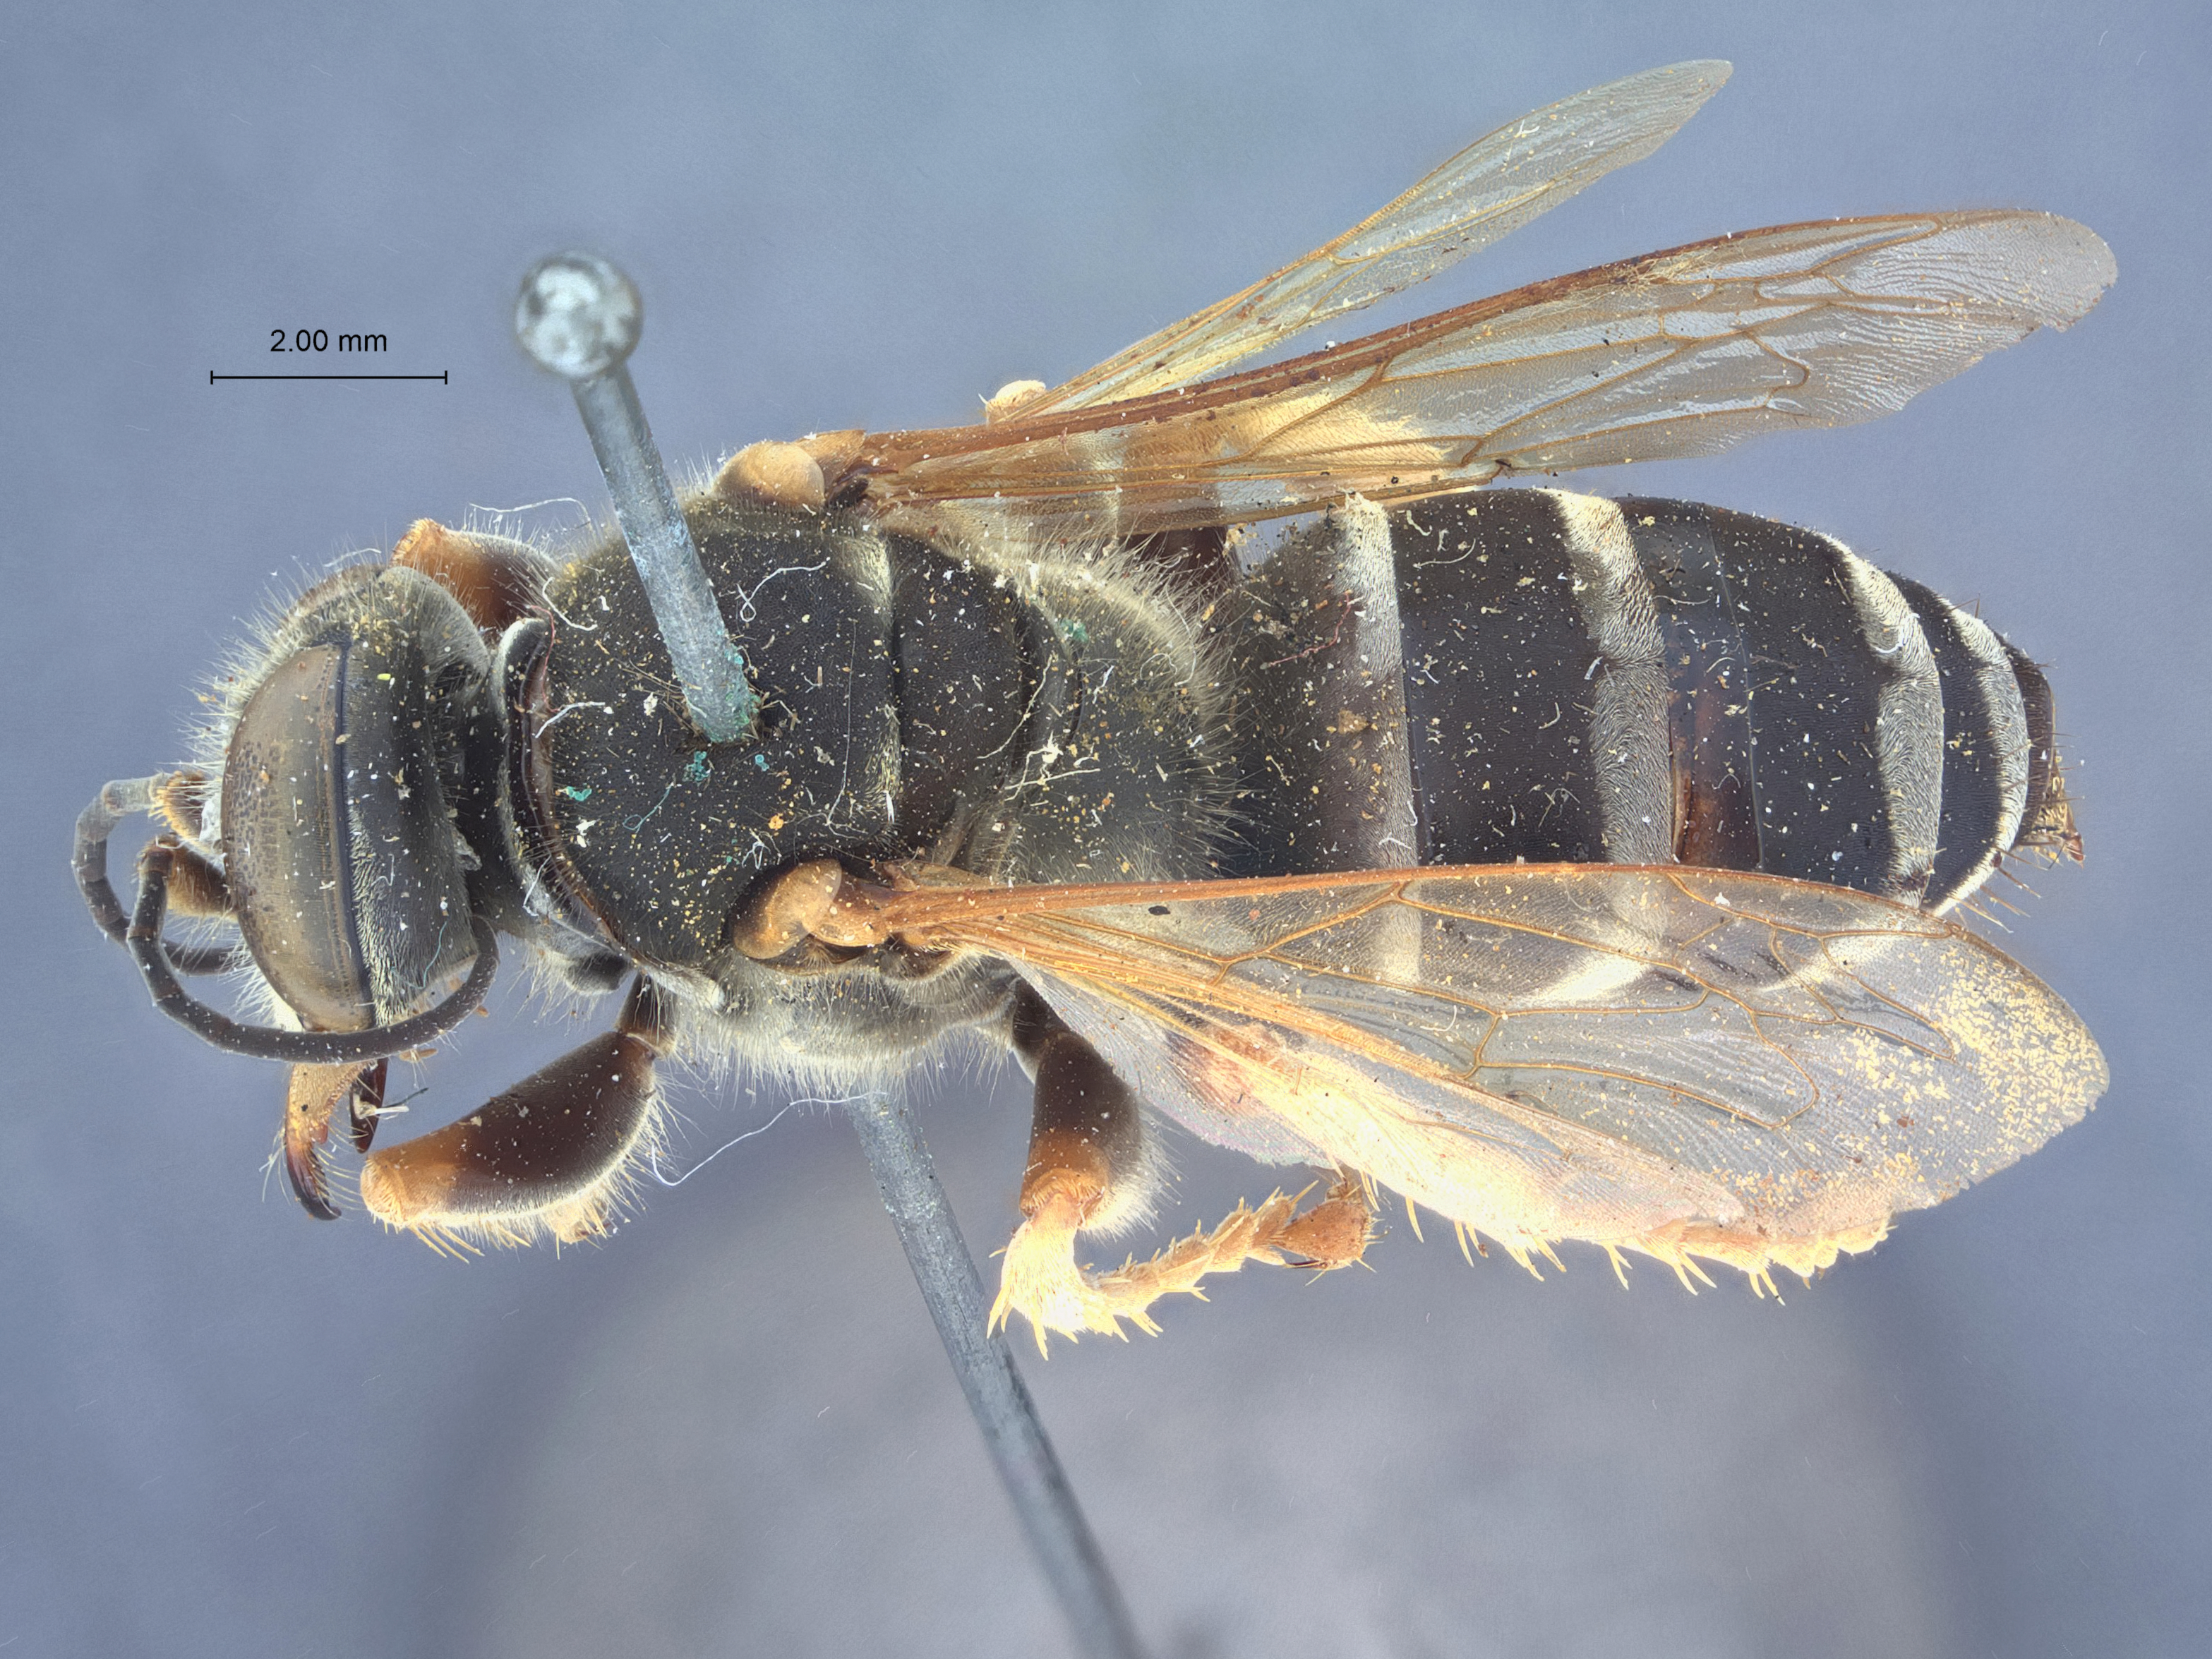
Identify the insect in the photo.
Tachytes calcaratus
